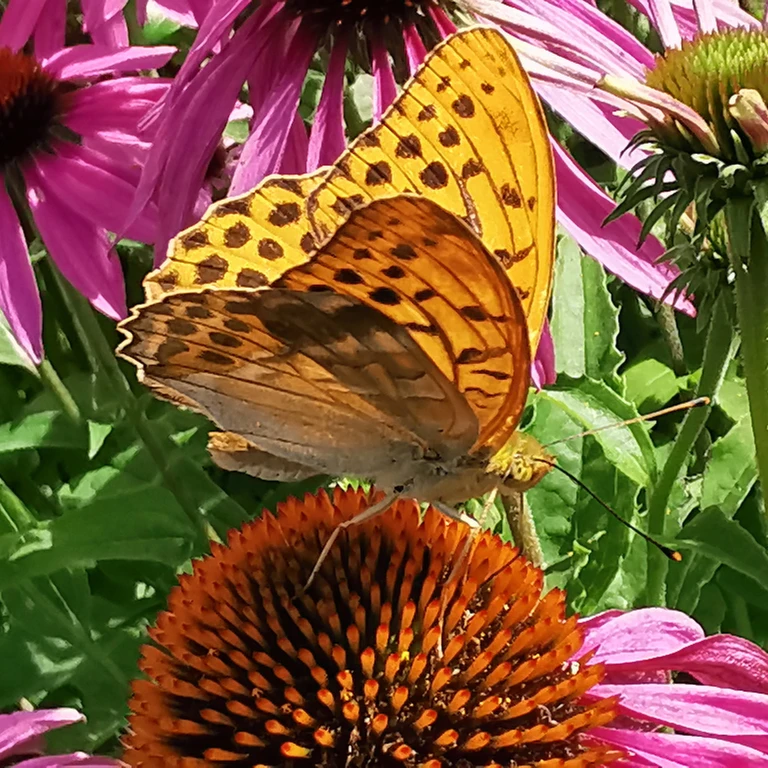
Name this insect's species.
Argynnis paphia
